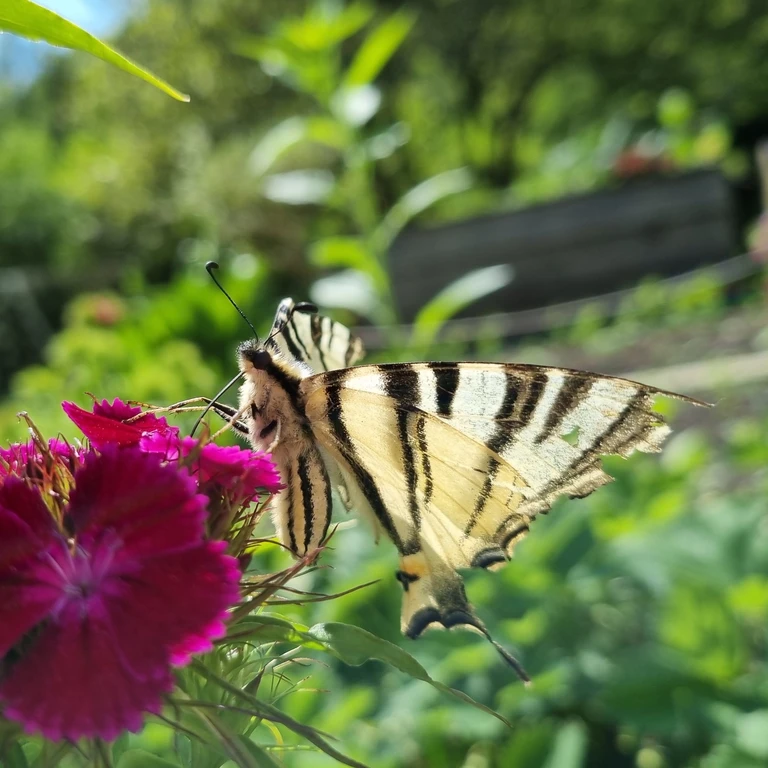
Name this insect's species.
Iphiclides podalirius
